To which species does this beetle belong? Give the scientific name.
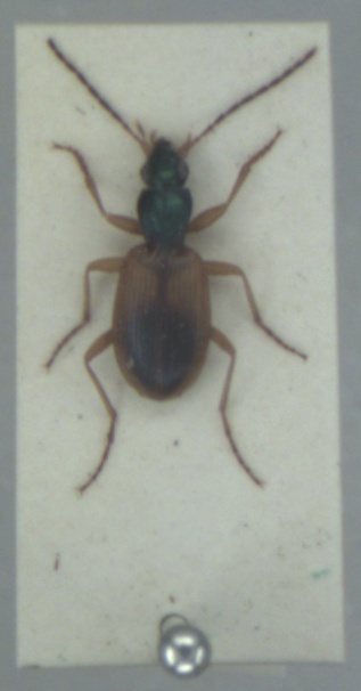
Anchomenus dorsalis
